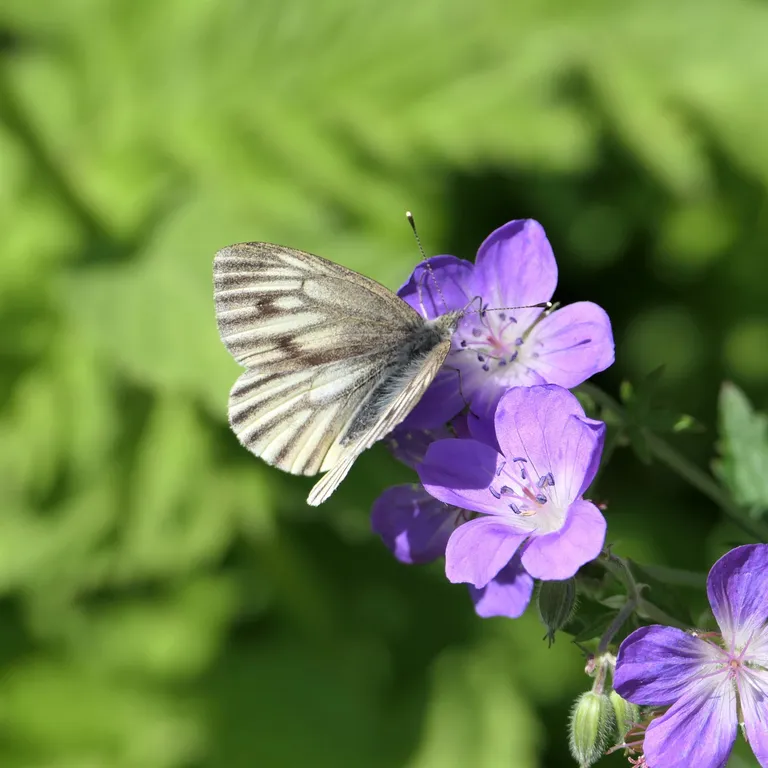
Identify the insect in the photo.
Pieris bryoniae
